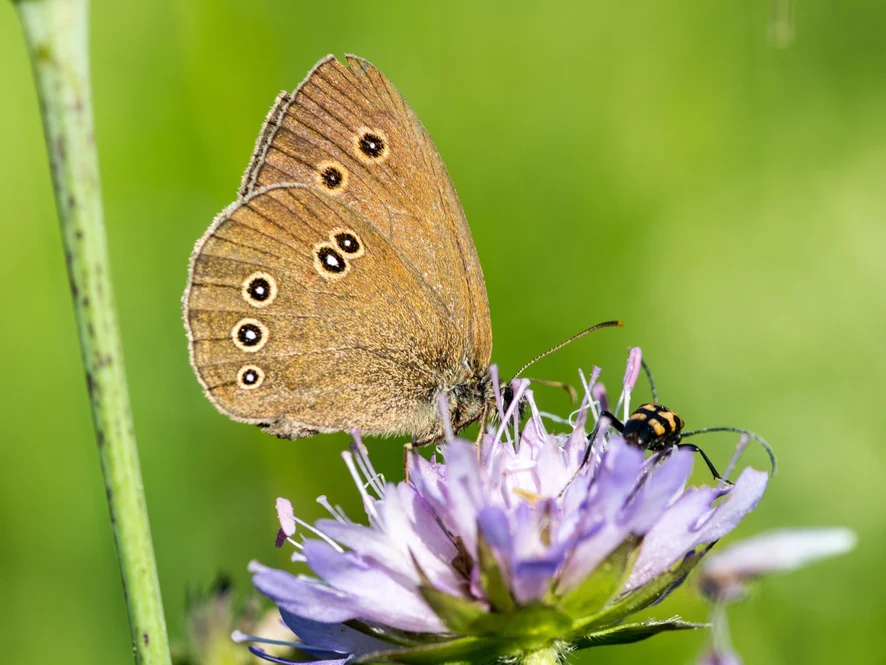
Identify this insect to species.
Aphantopus hyperantus
